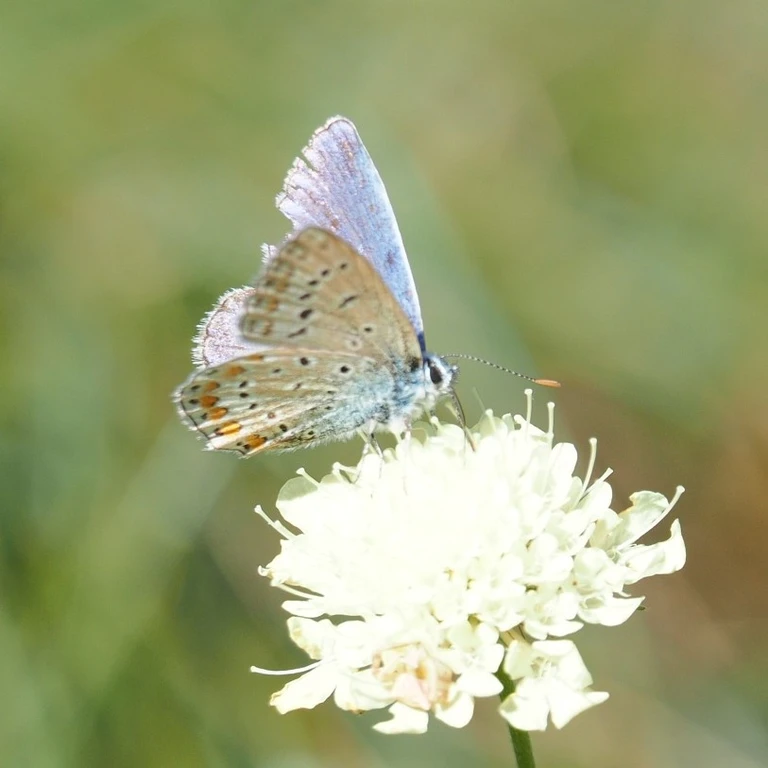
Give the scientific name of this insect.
Polyommatus icarus
